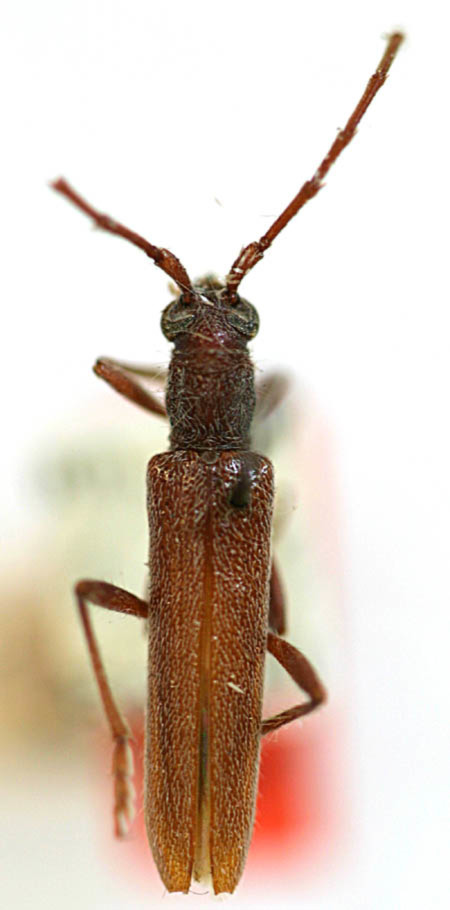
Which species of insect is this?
Aneflomorpha parowana
